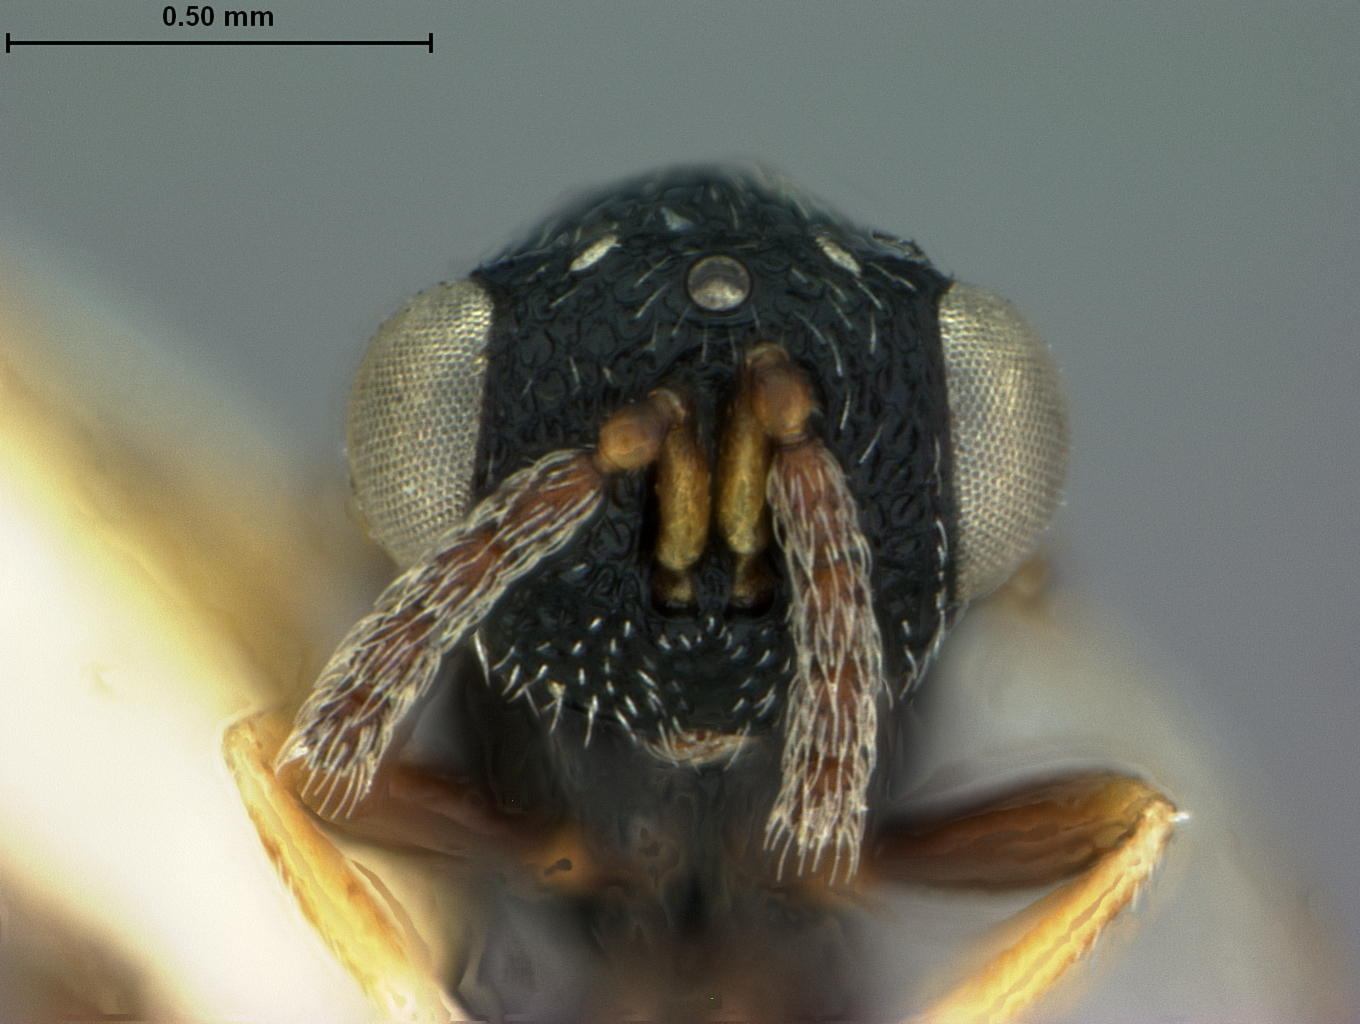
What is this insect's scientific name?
Eurytoma banksi
